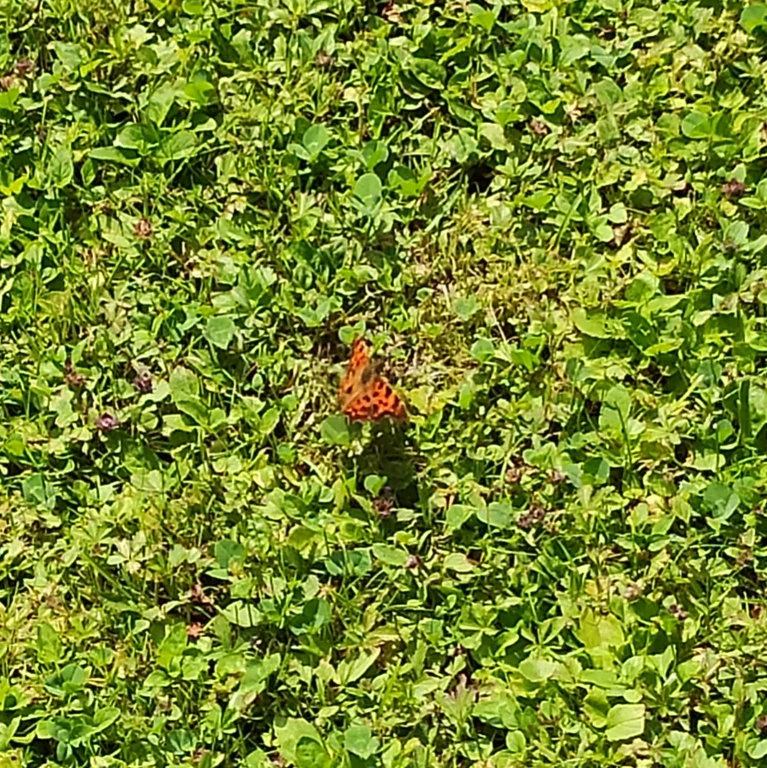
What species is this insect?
Polygonia c-album
